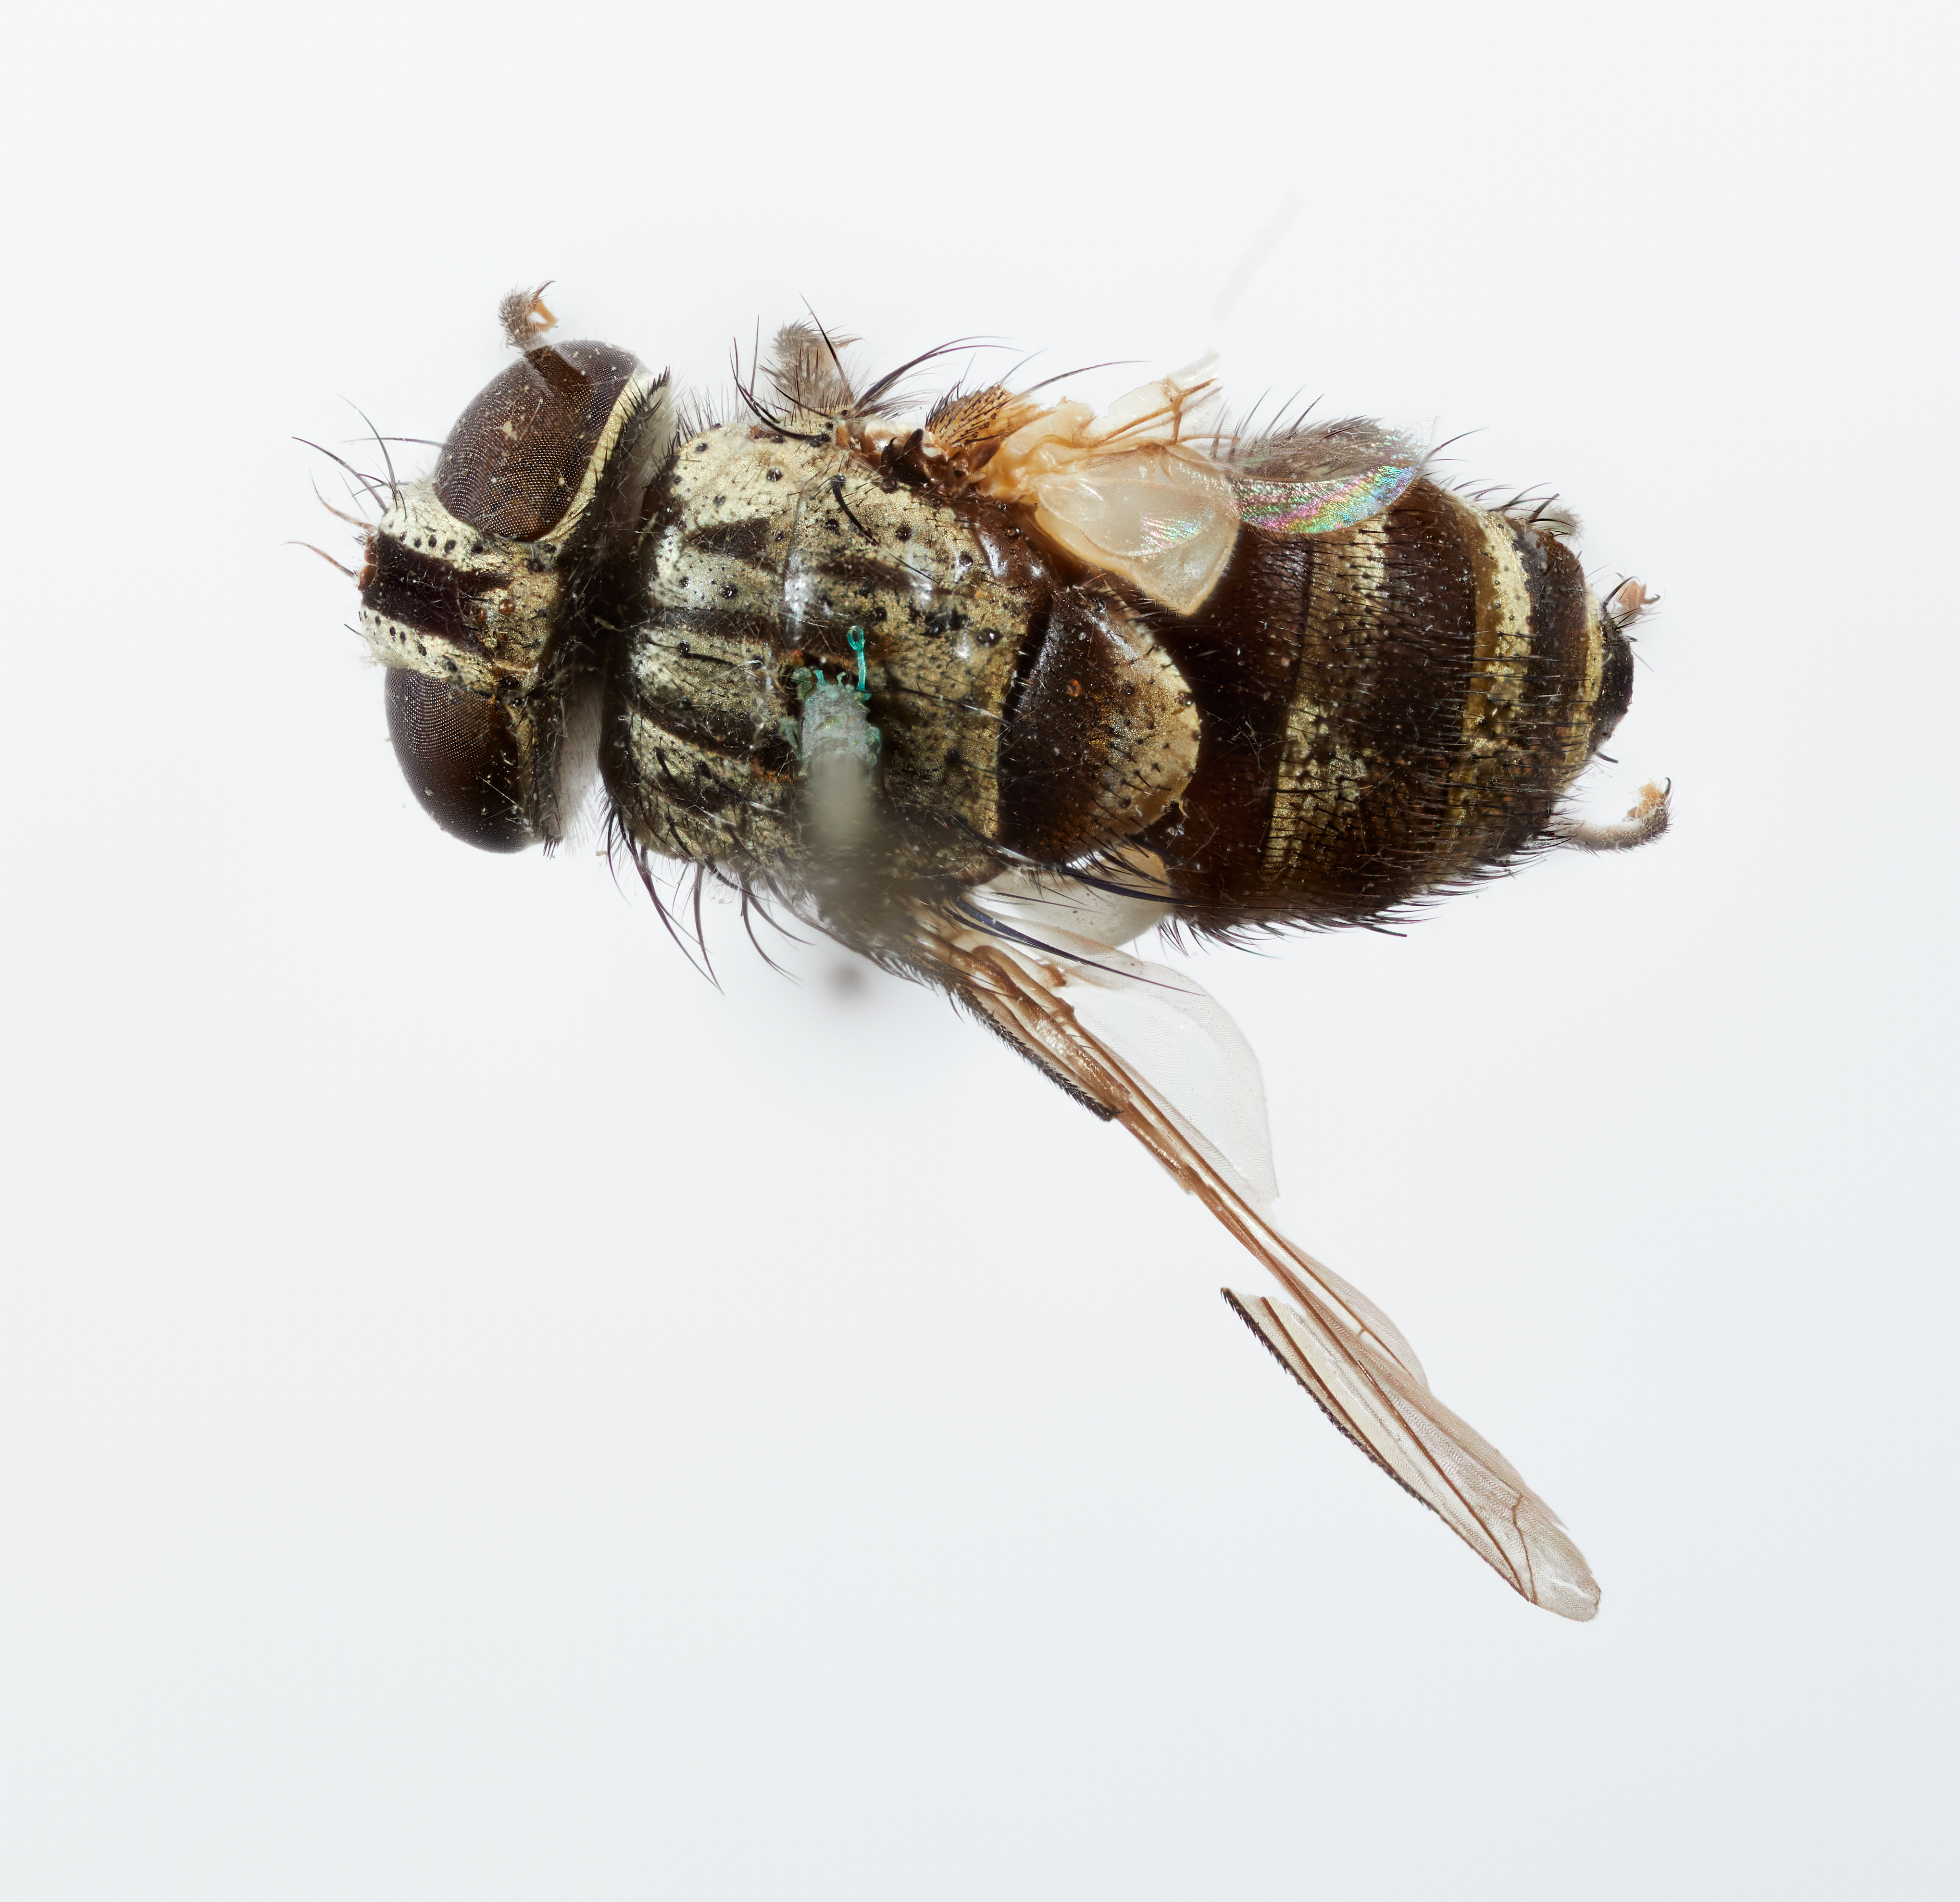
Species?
Philippodoria fasciata
